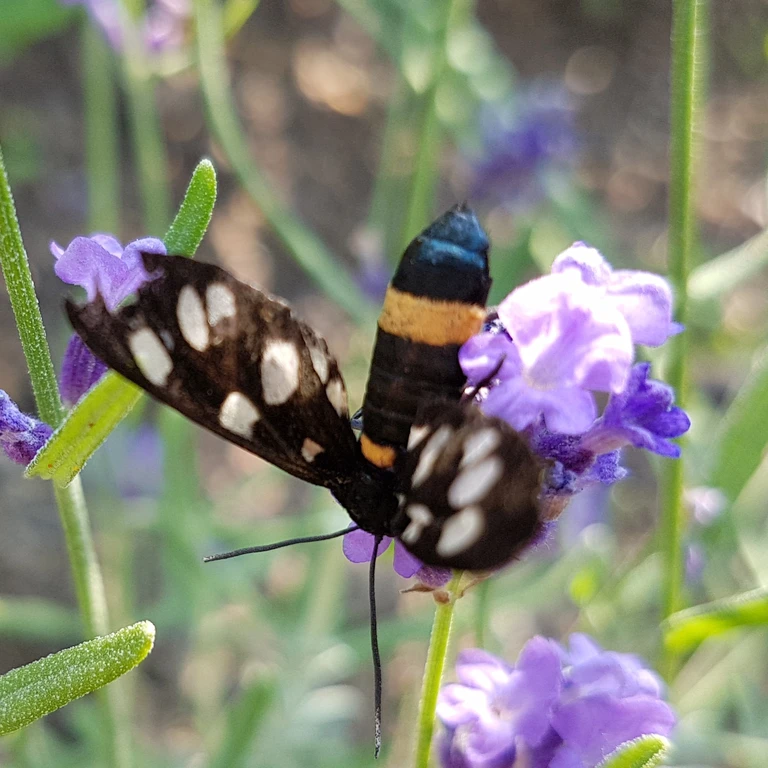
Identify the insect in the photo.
Amata phegea
